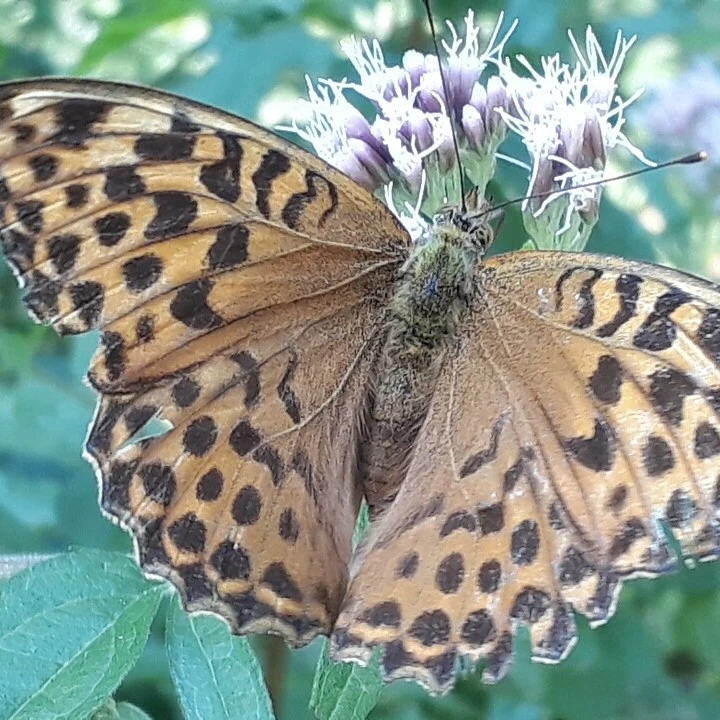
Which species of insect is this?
Argynnis paphia
